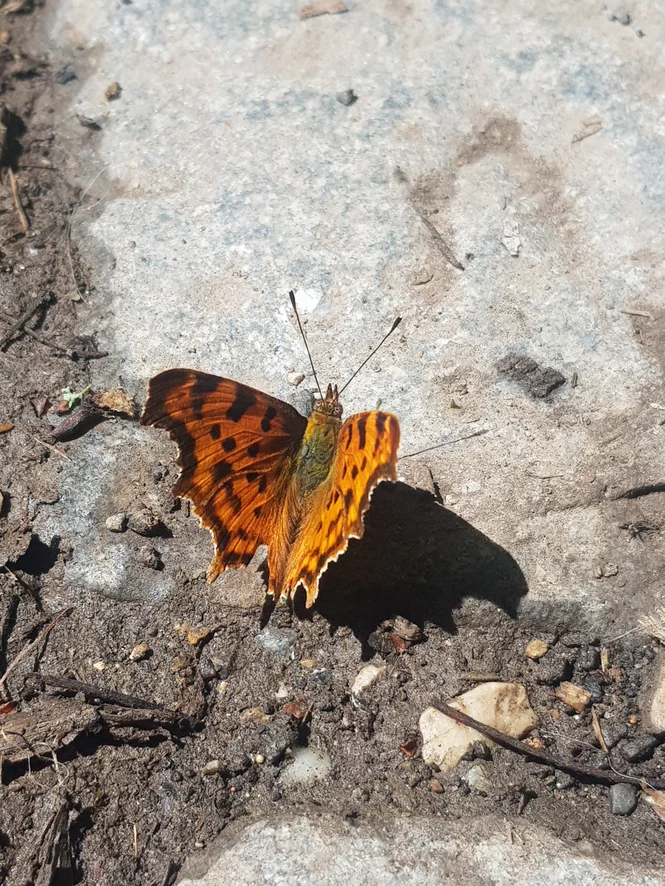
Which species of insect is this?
Polygonia c-album
